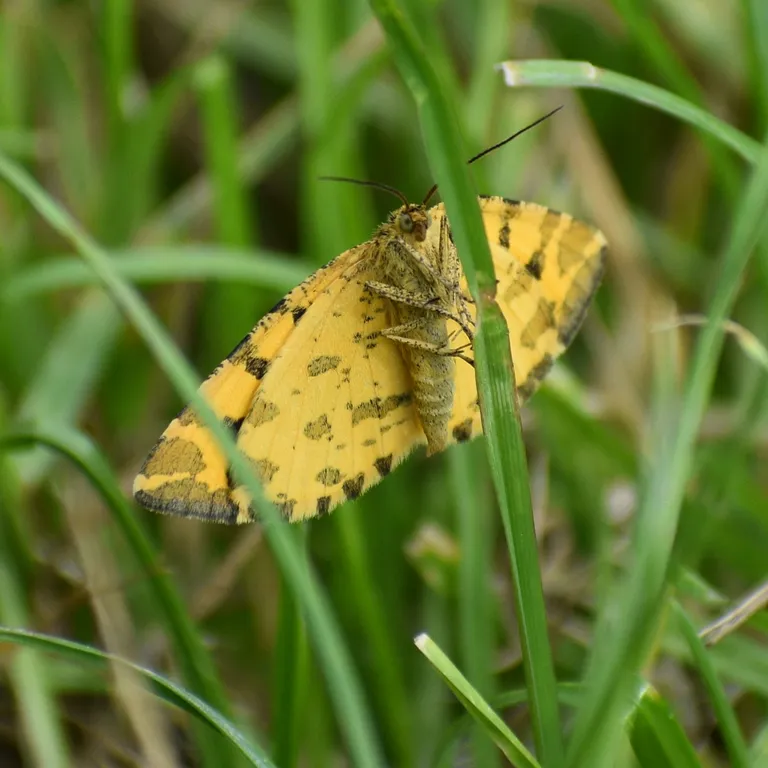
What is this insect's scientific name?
Pseudopanthera macularia
